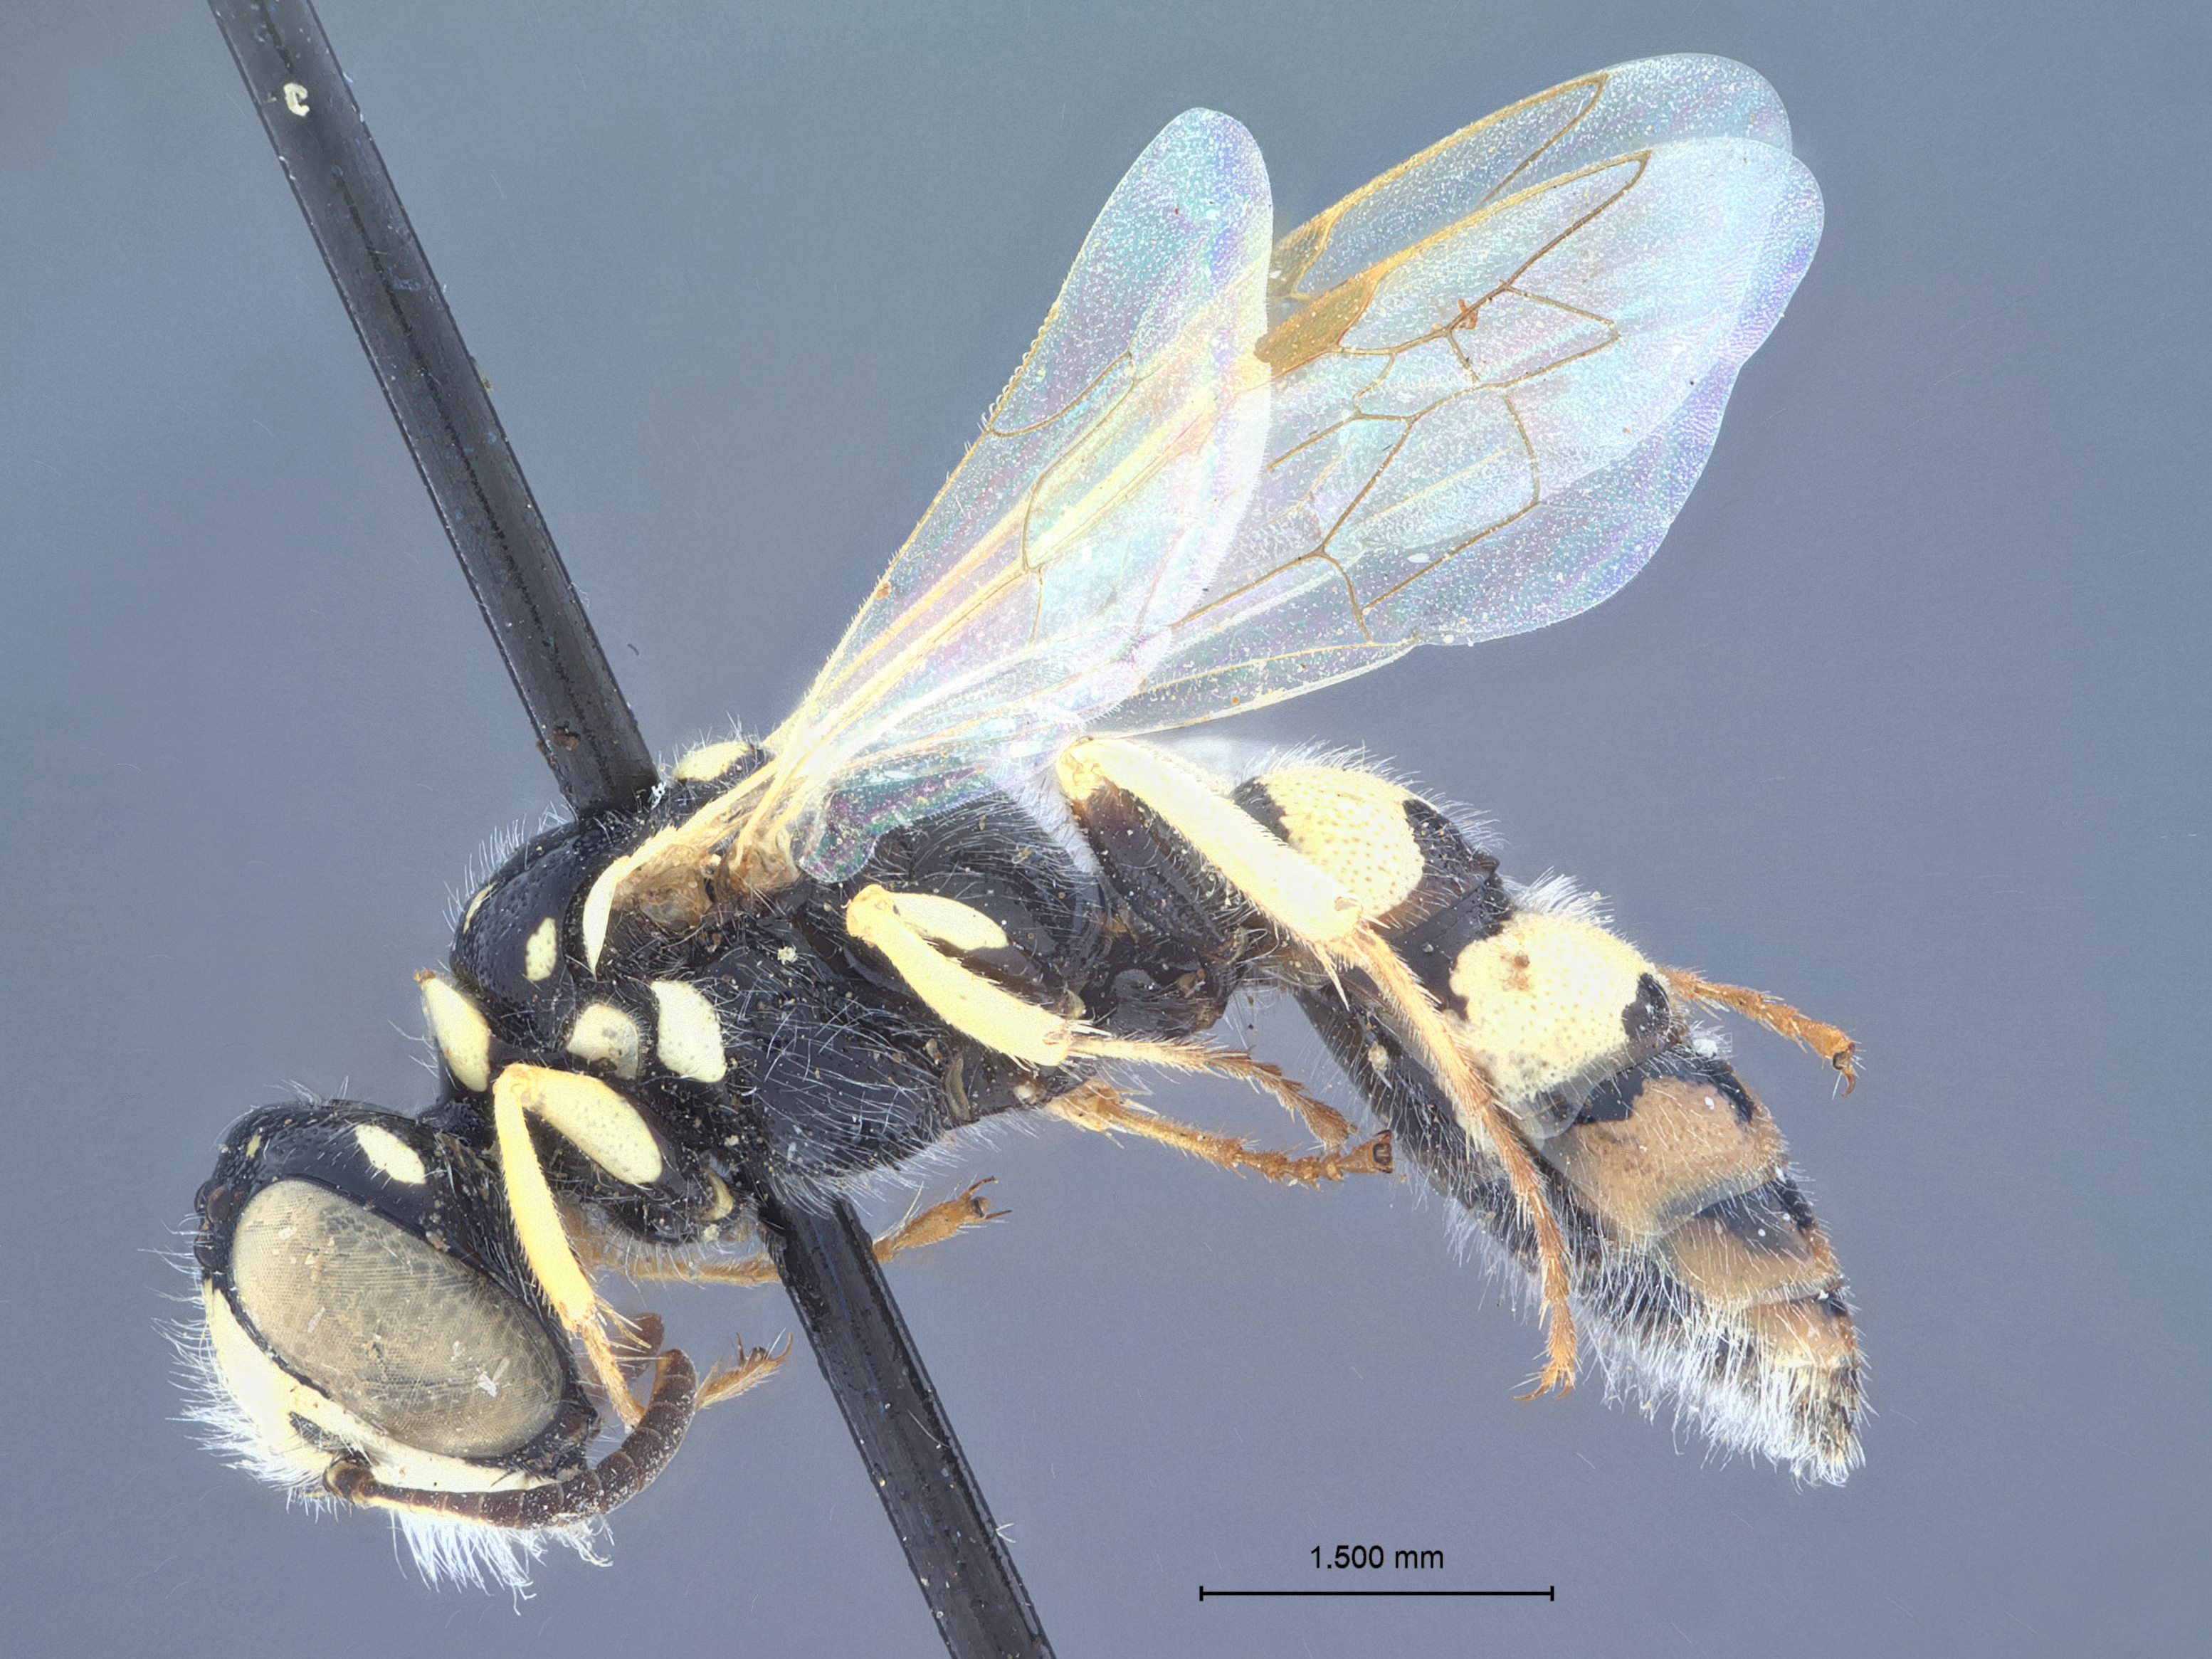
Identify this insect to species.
Philanthus intermedius
